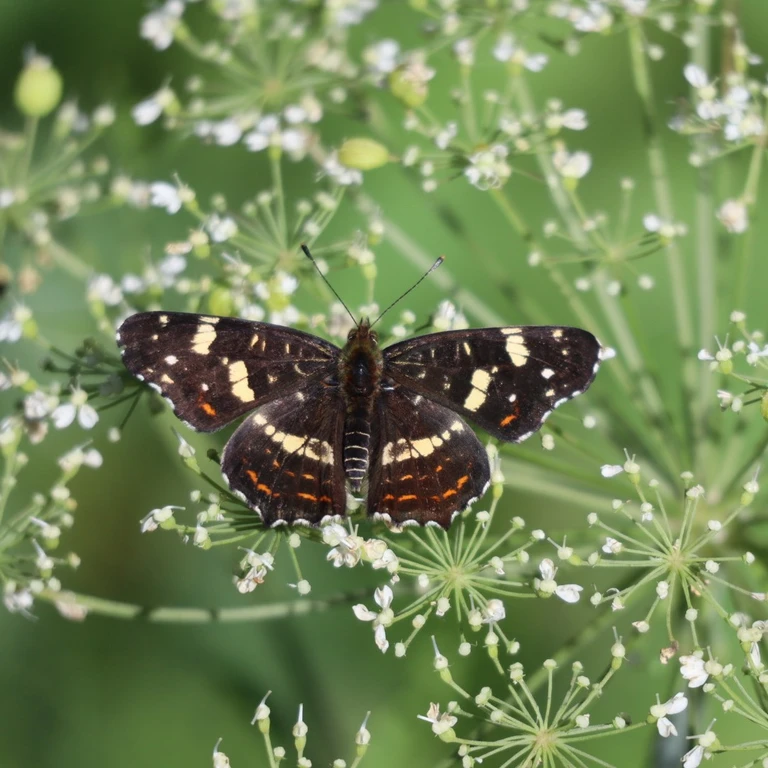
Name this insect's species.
Araschnia levana
